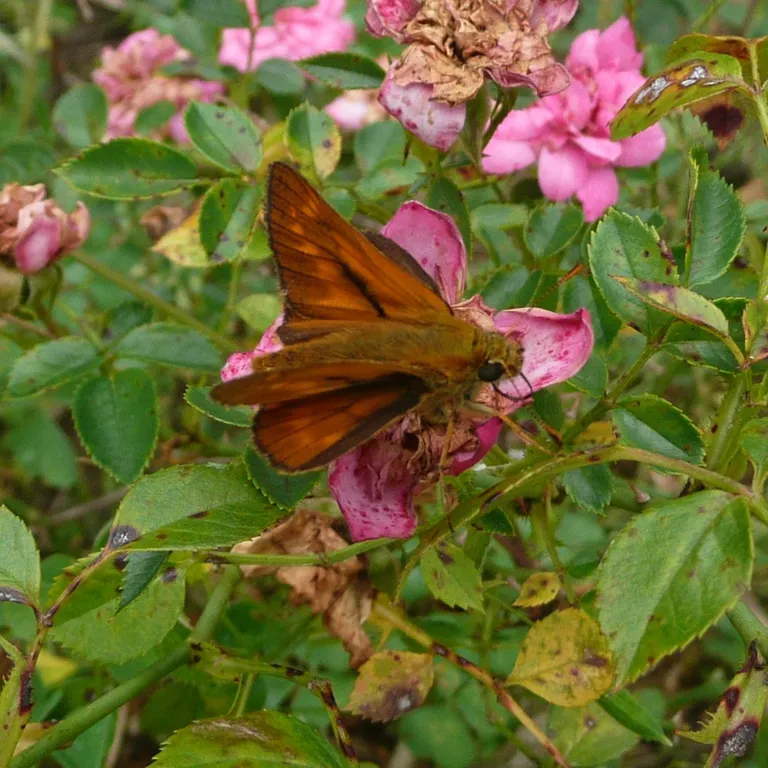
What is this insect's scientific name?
Ochlodes sylvanus (also Ochlodes venata)
